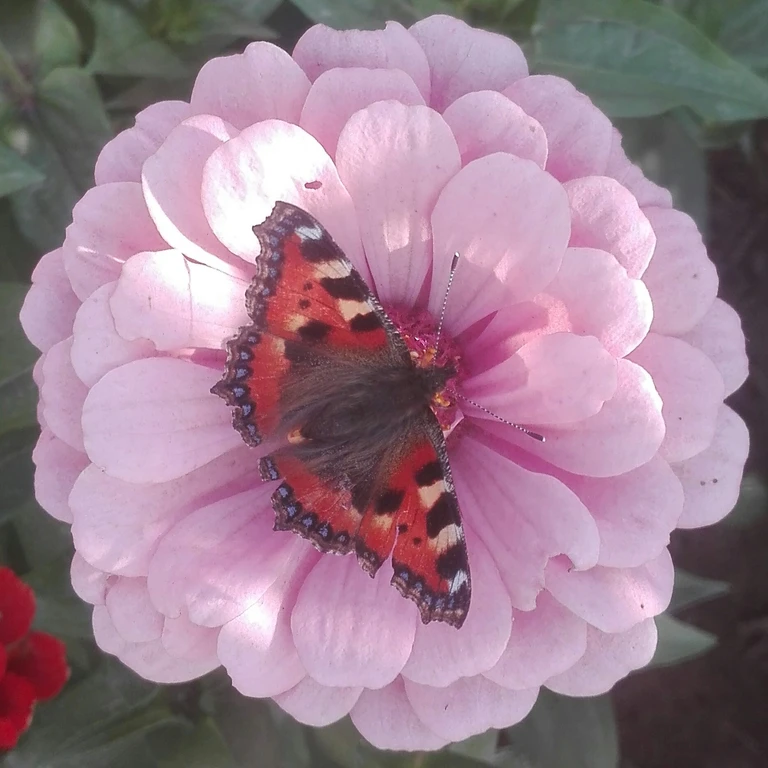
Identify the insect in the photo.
Aglais urticae
